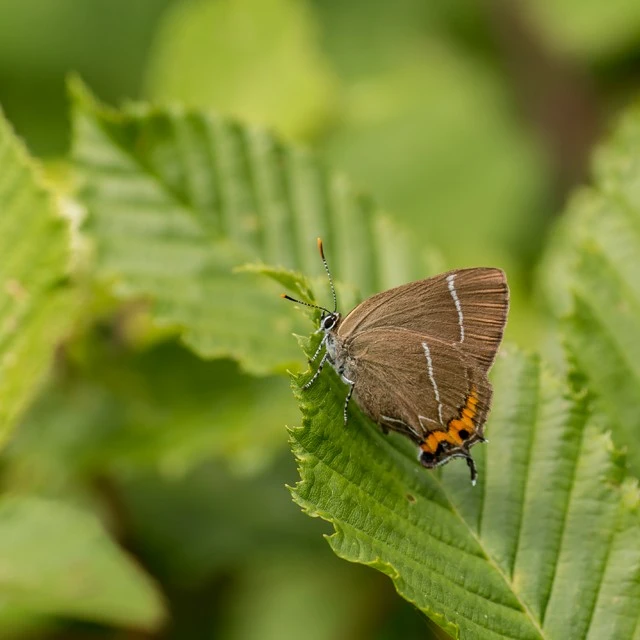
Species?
Satyrium w-album
